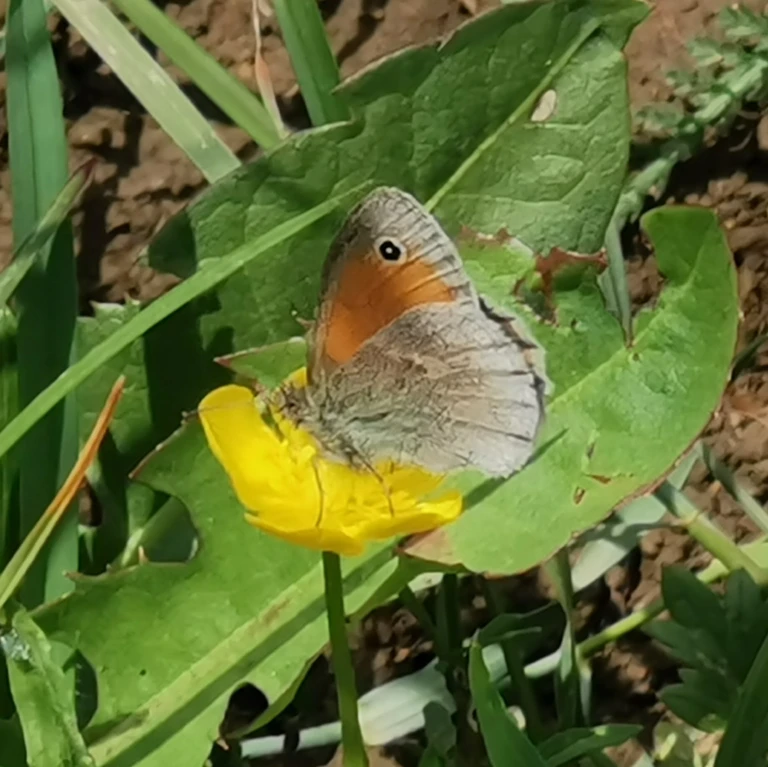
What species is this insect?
Coenonympha pamphilus
